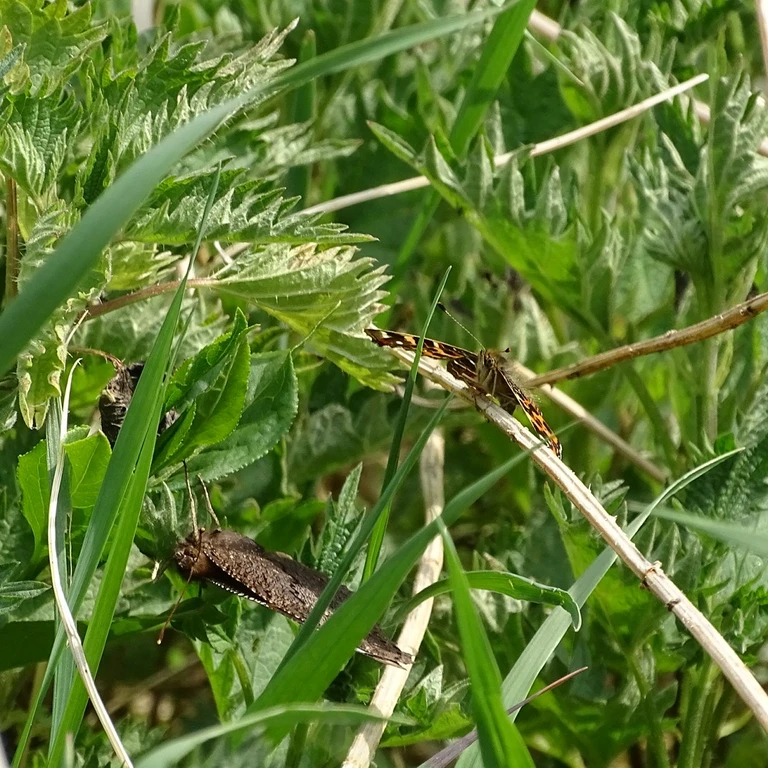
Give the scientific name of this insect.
Aglais io
